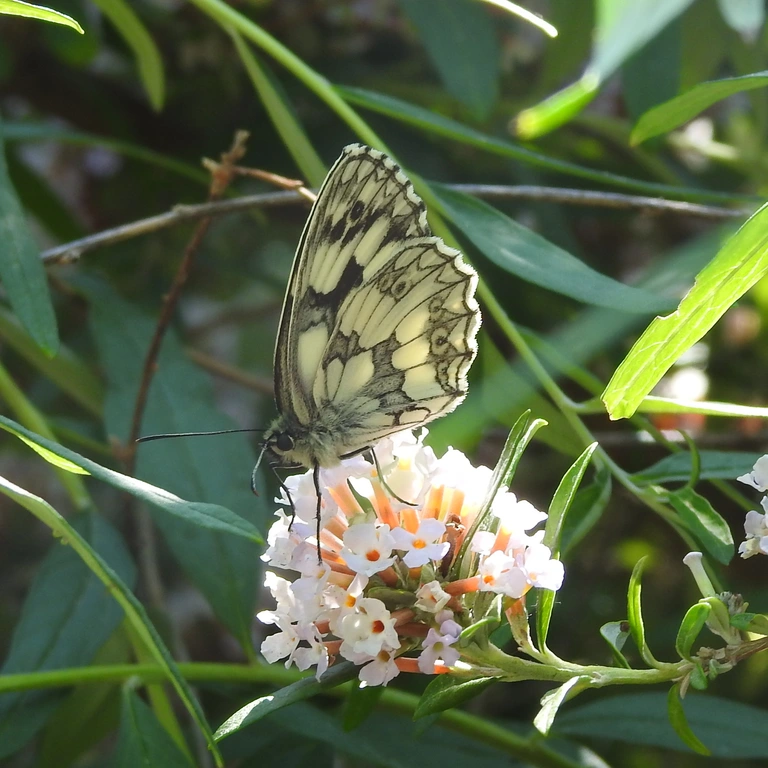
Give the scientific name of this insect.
Melanargia galathea
